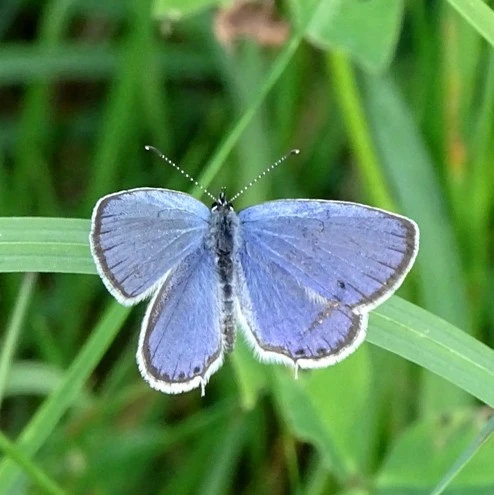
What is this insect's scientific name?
Cupido argiades (also Elkalyce argiades)
